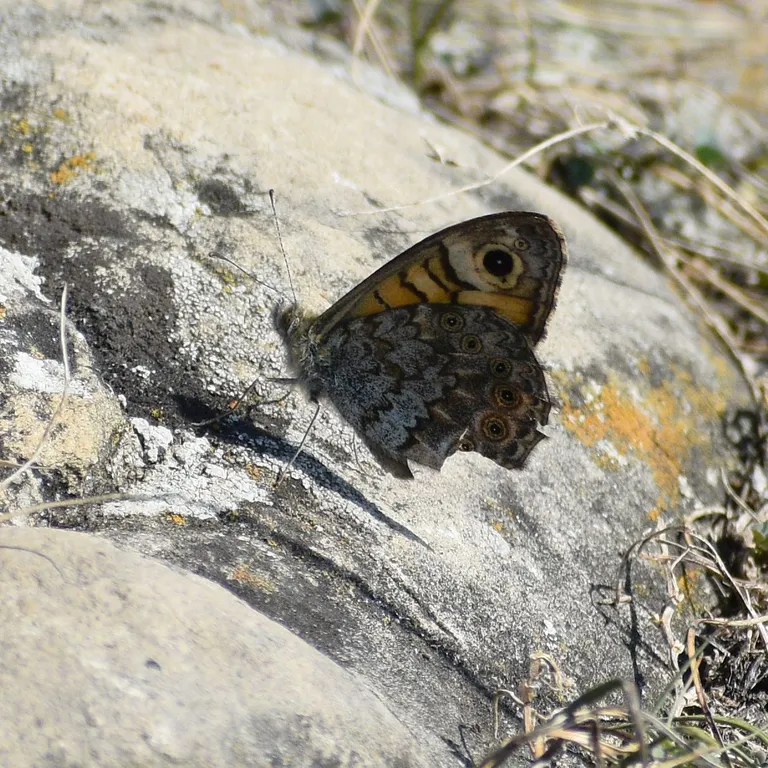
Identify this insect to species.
Lasiommata megera (also Pararge megera)
